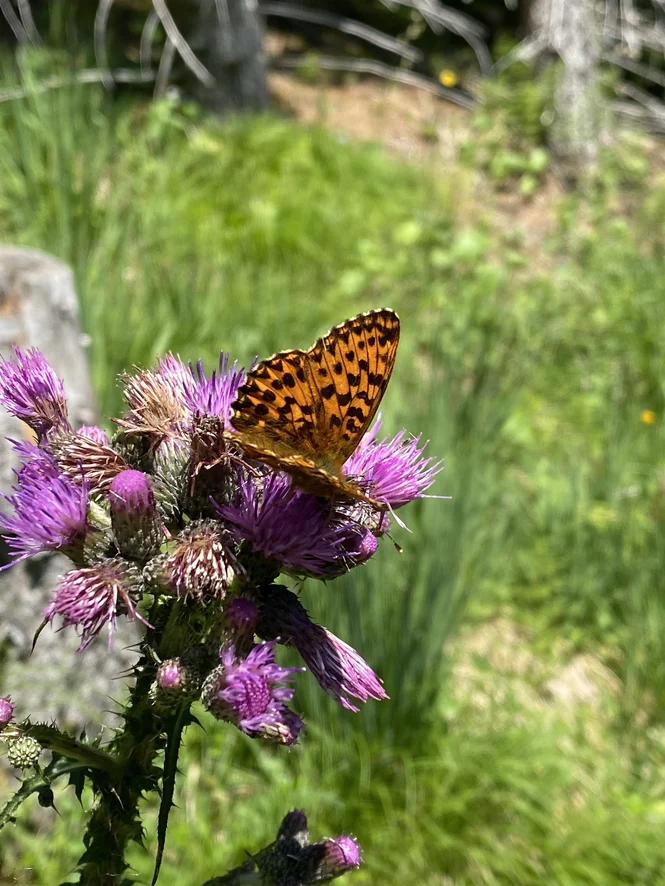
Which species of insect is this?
Boloria titania
